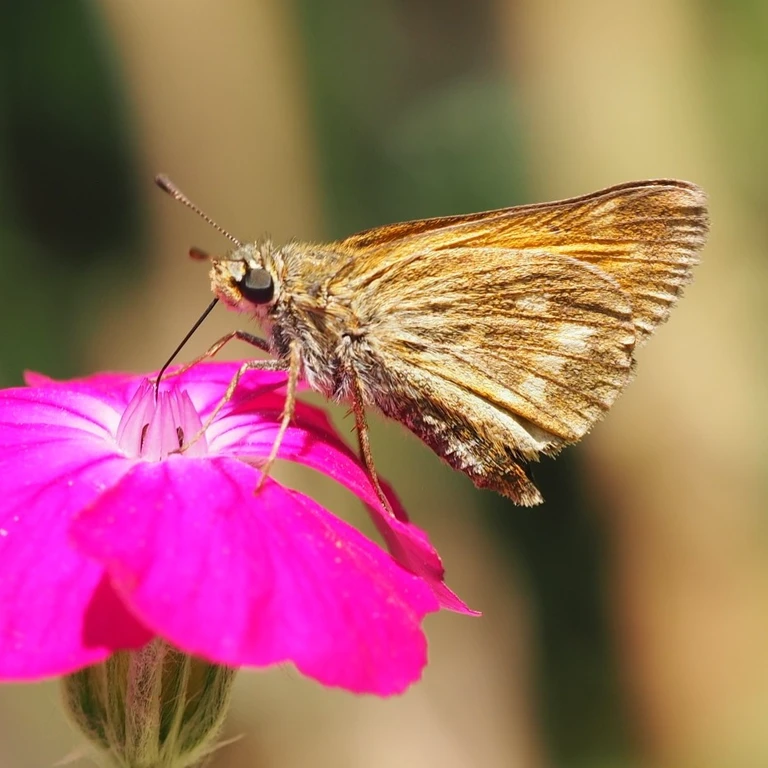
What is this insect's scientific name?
Ochlodes sylvanus (also Ochlodes venata)
